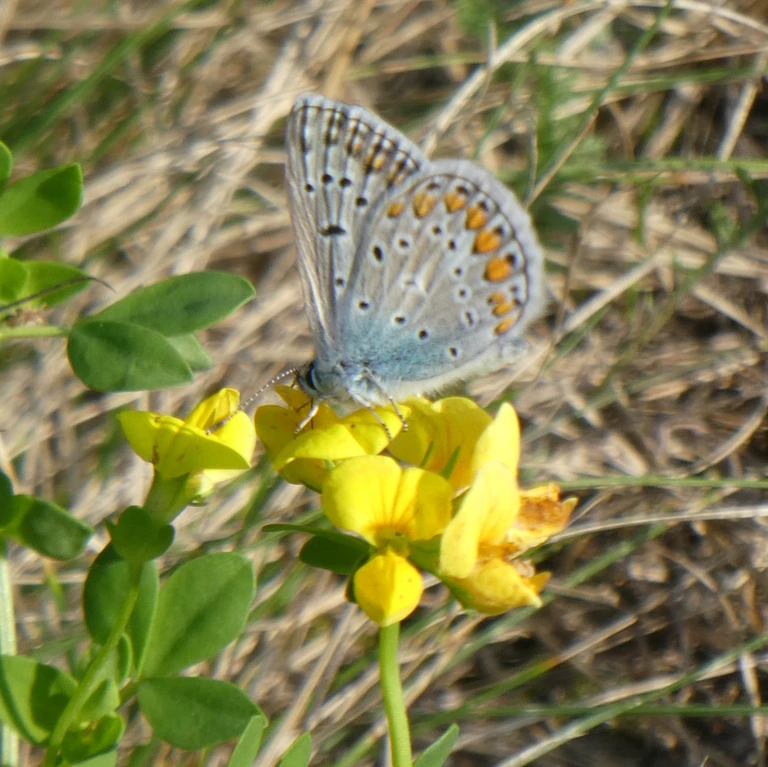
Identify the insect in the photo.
Polyommatus icarus
